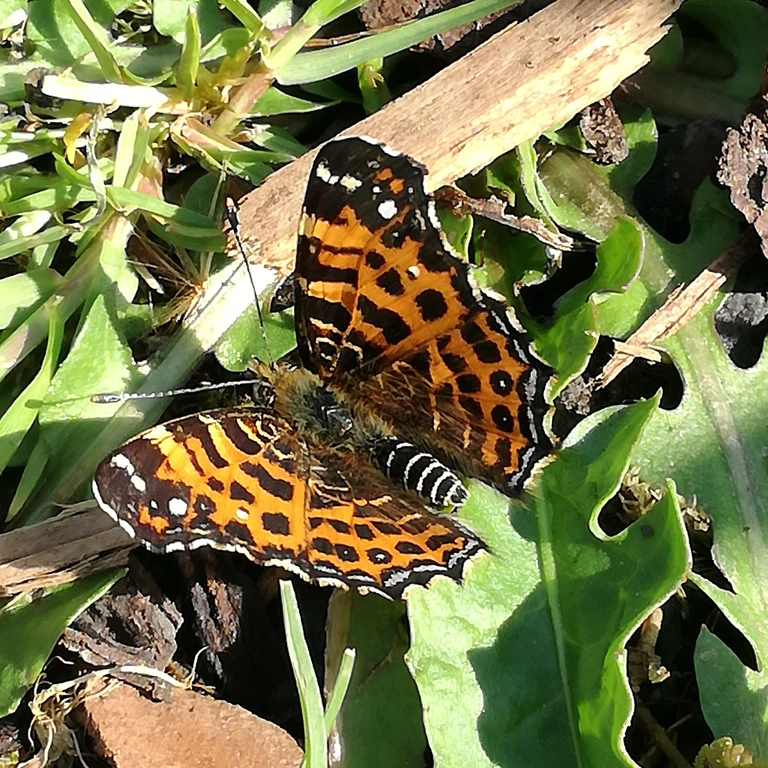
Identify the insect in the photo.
Araschnia levana
